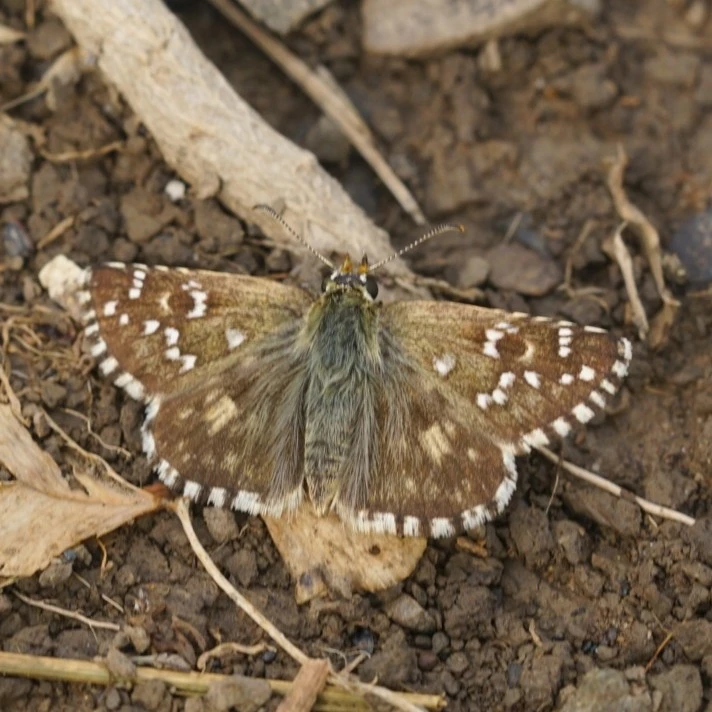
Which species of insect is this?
Pyrgus armoricanus
